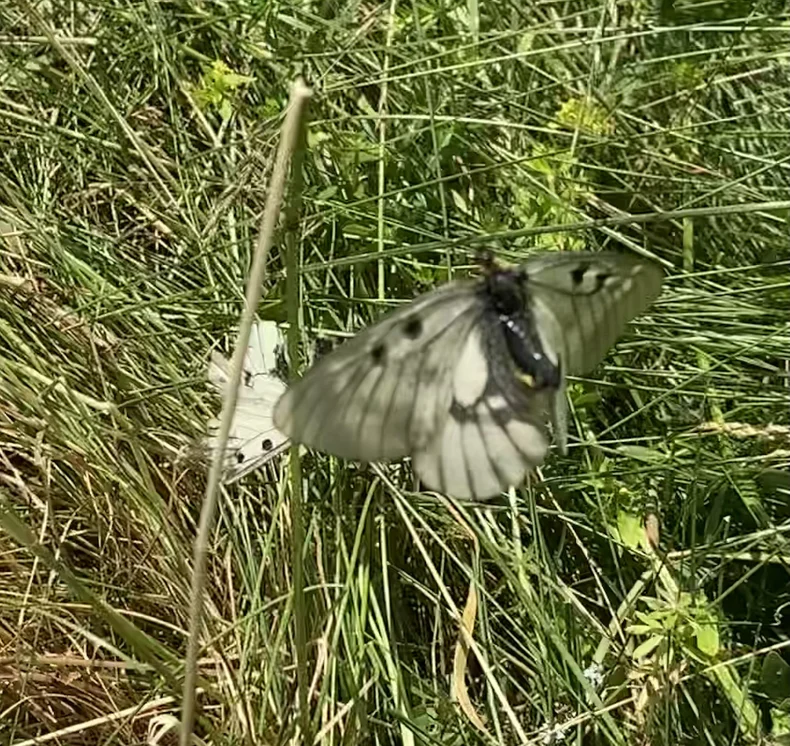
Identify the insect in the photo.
Parnassius mnemosyne
